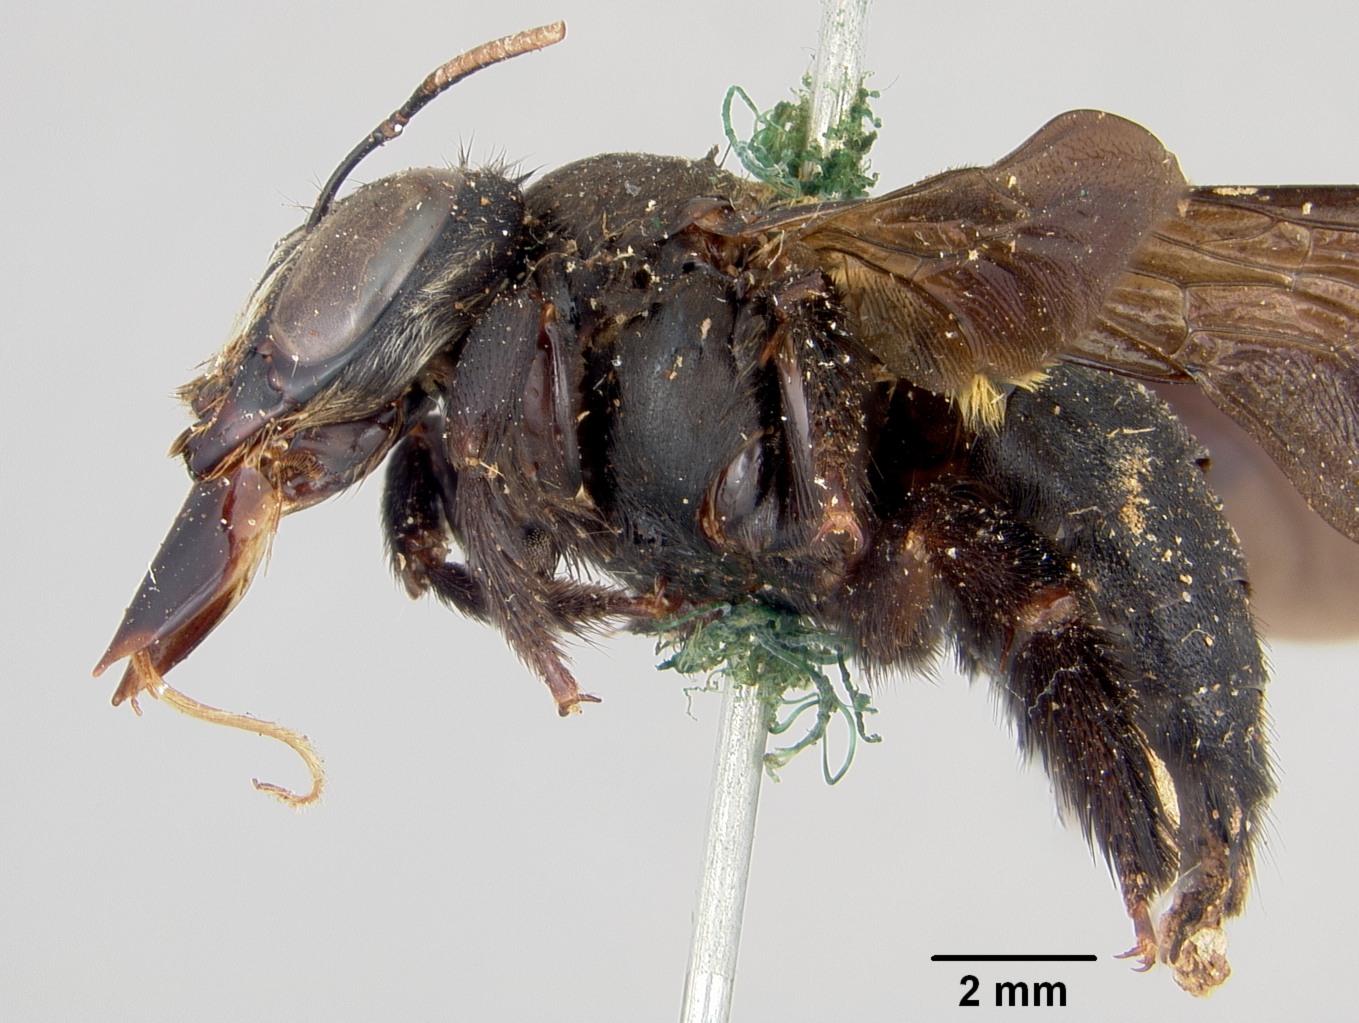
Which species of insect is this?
Mesotrichia stuhlmanni
